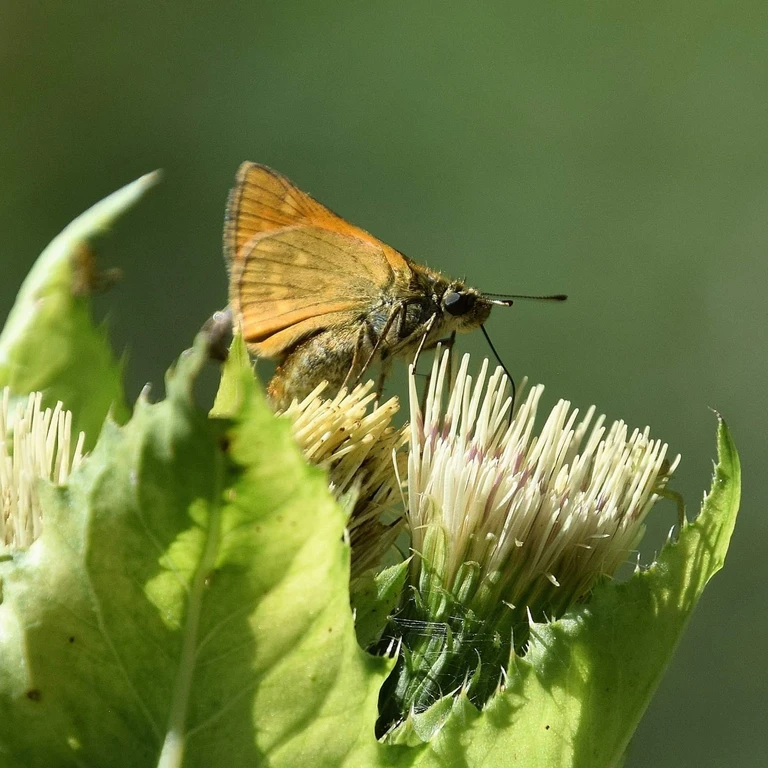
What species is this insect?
Ochlodes sylvanus (also Ochlodes venata)
